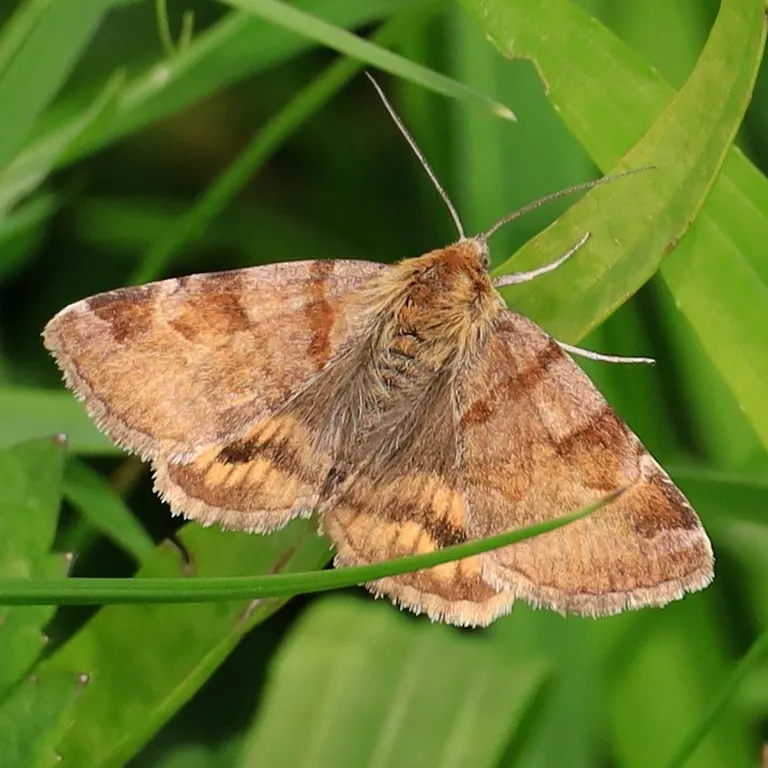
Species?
Euclidia glyphica
